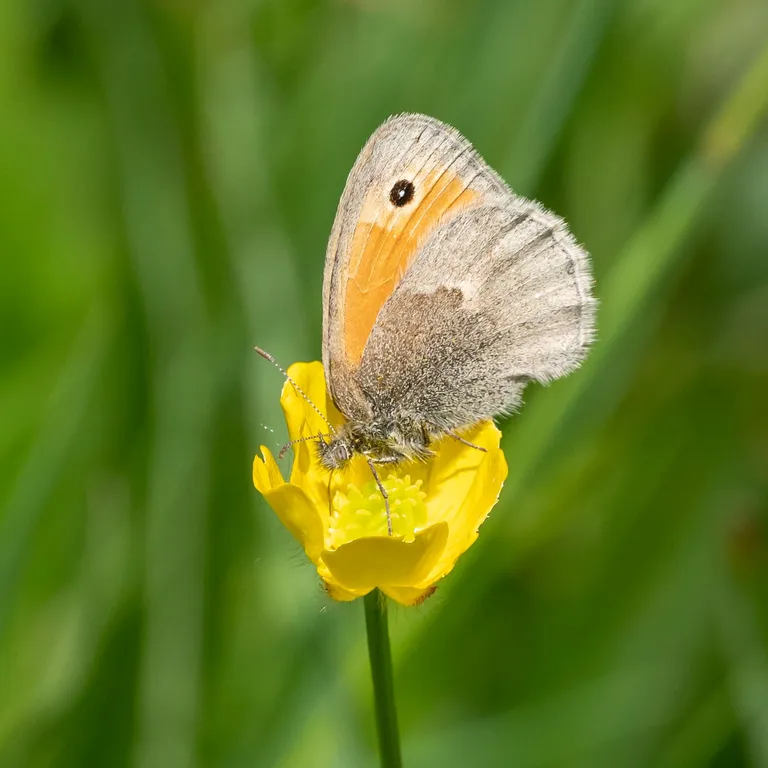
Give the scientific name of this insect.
Coenonympha pamphilus
